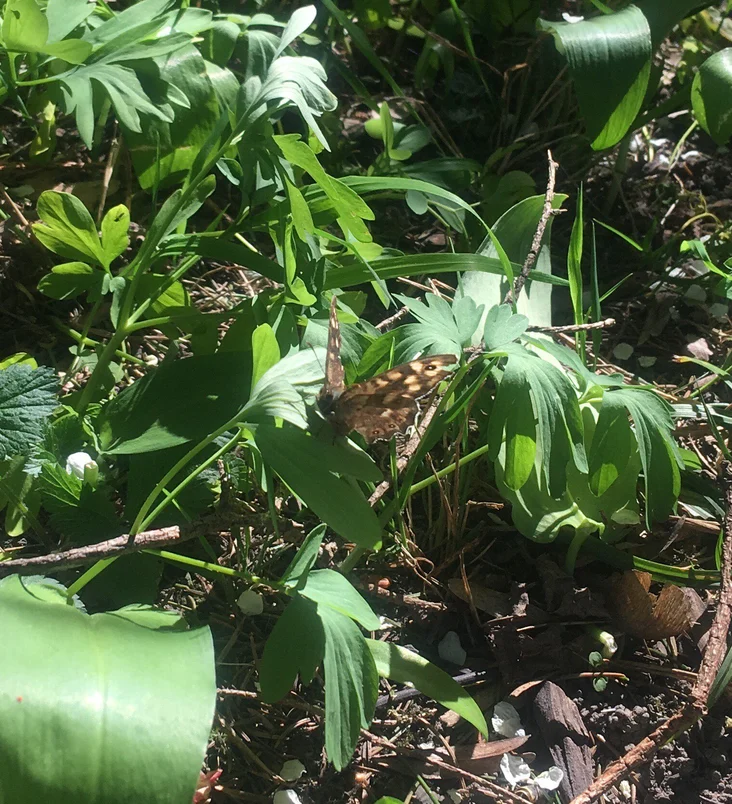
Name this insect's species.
Pararge aegeria
